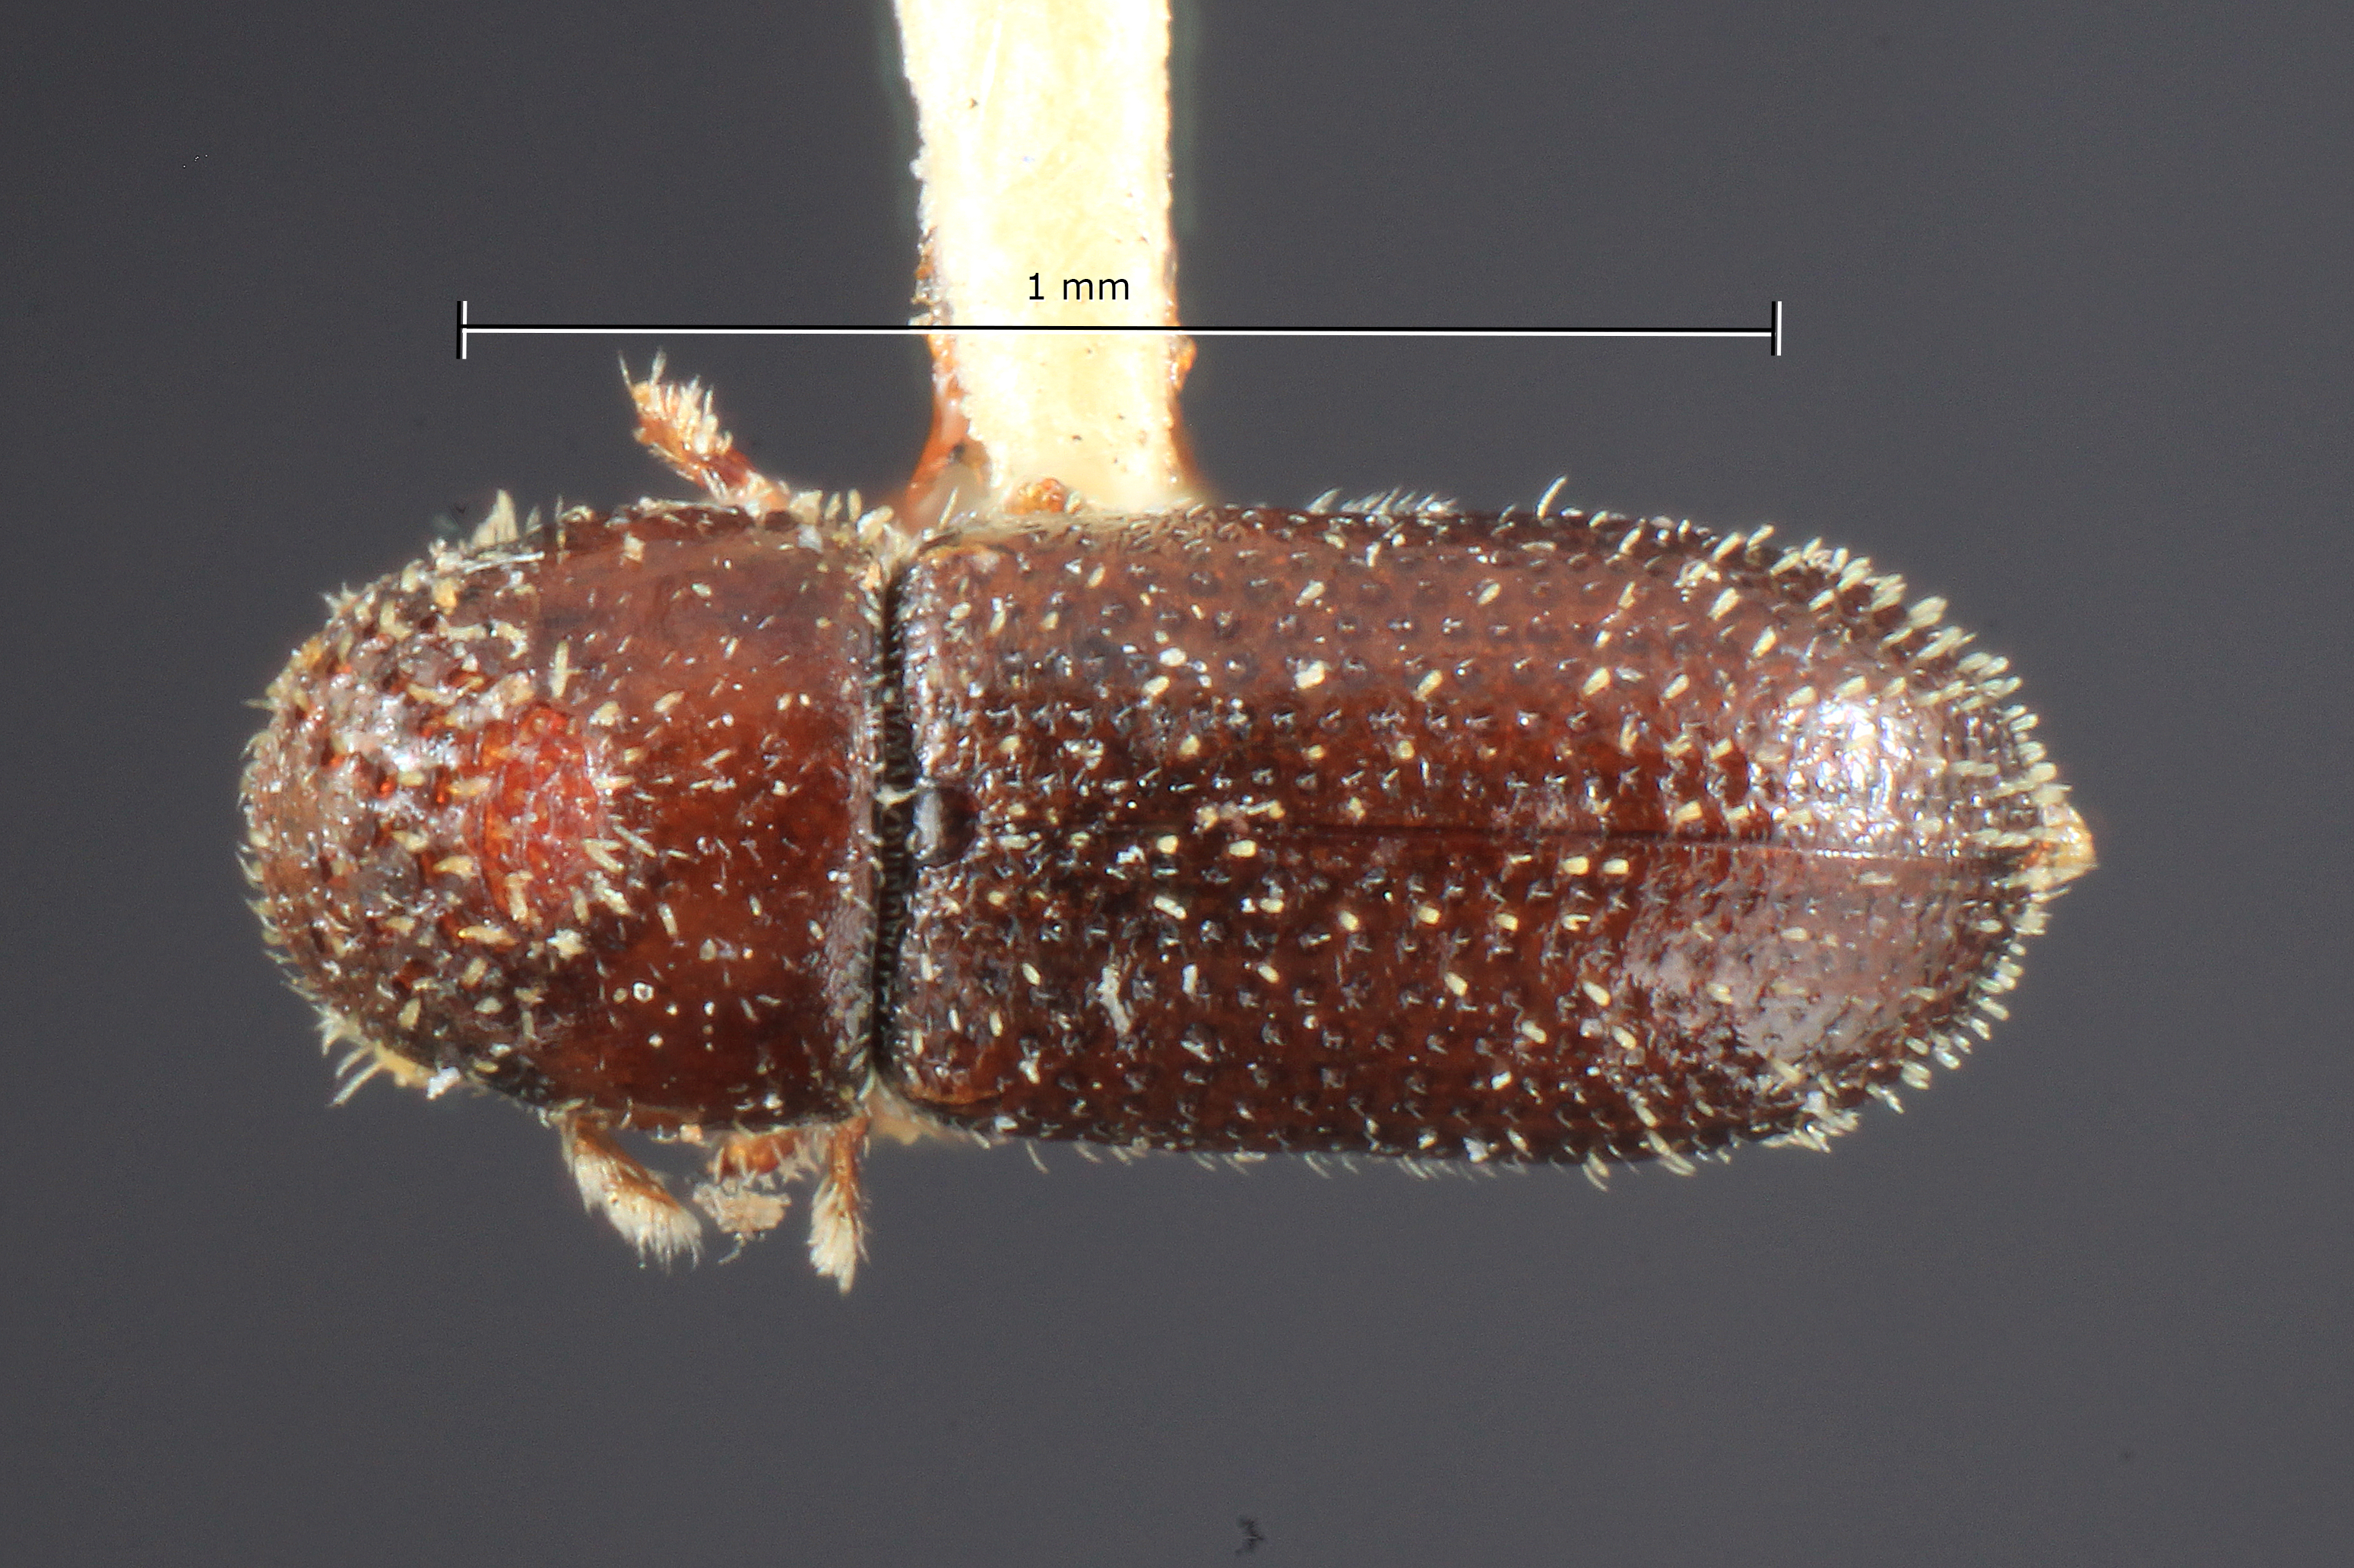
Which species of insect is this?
Pseudothysanoes huachucae
